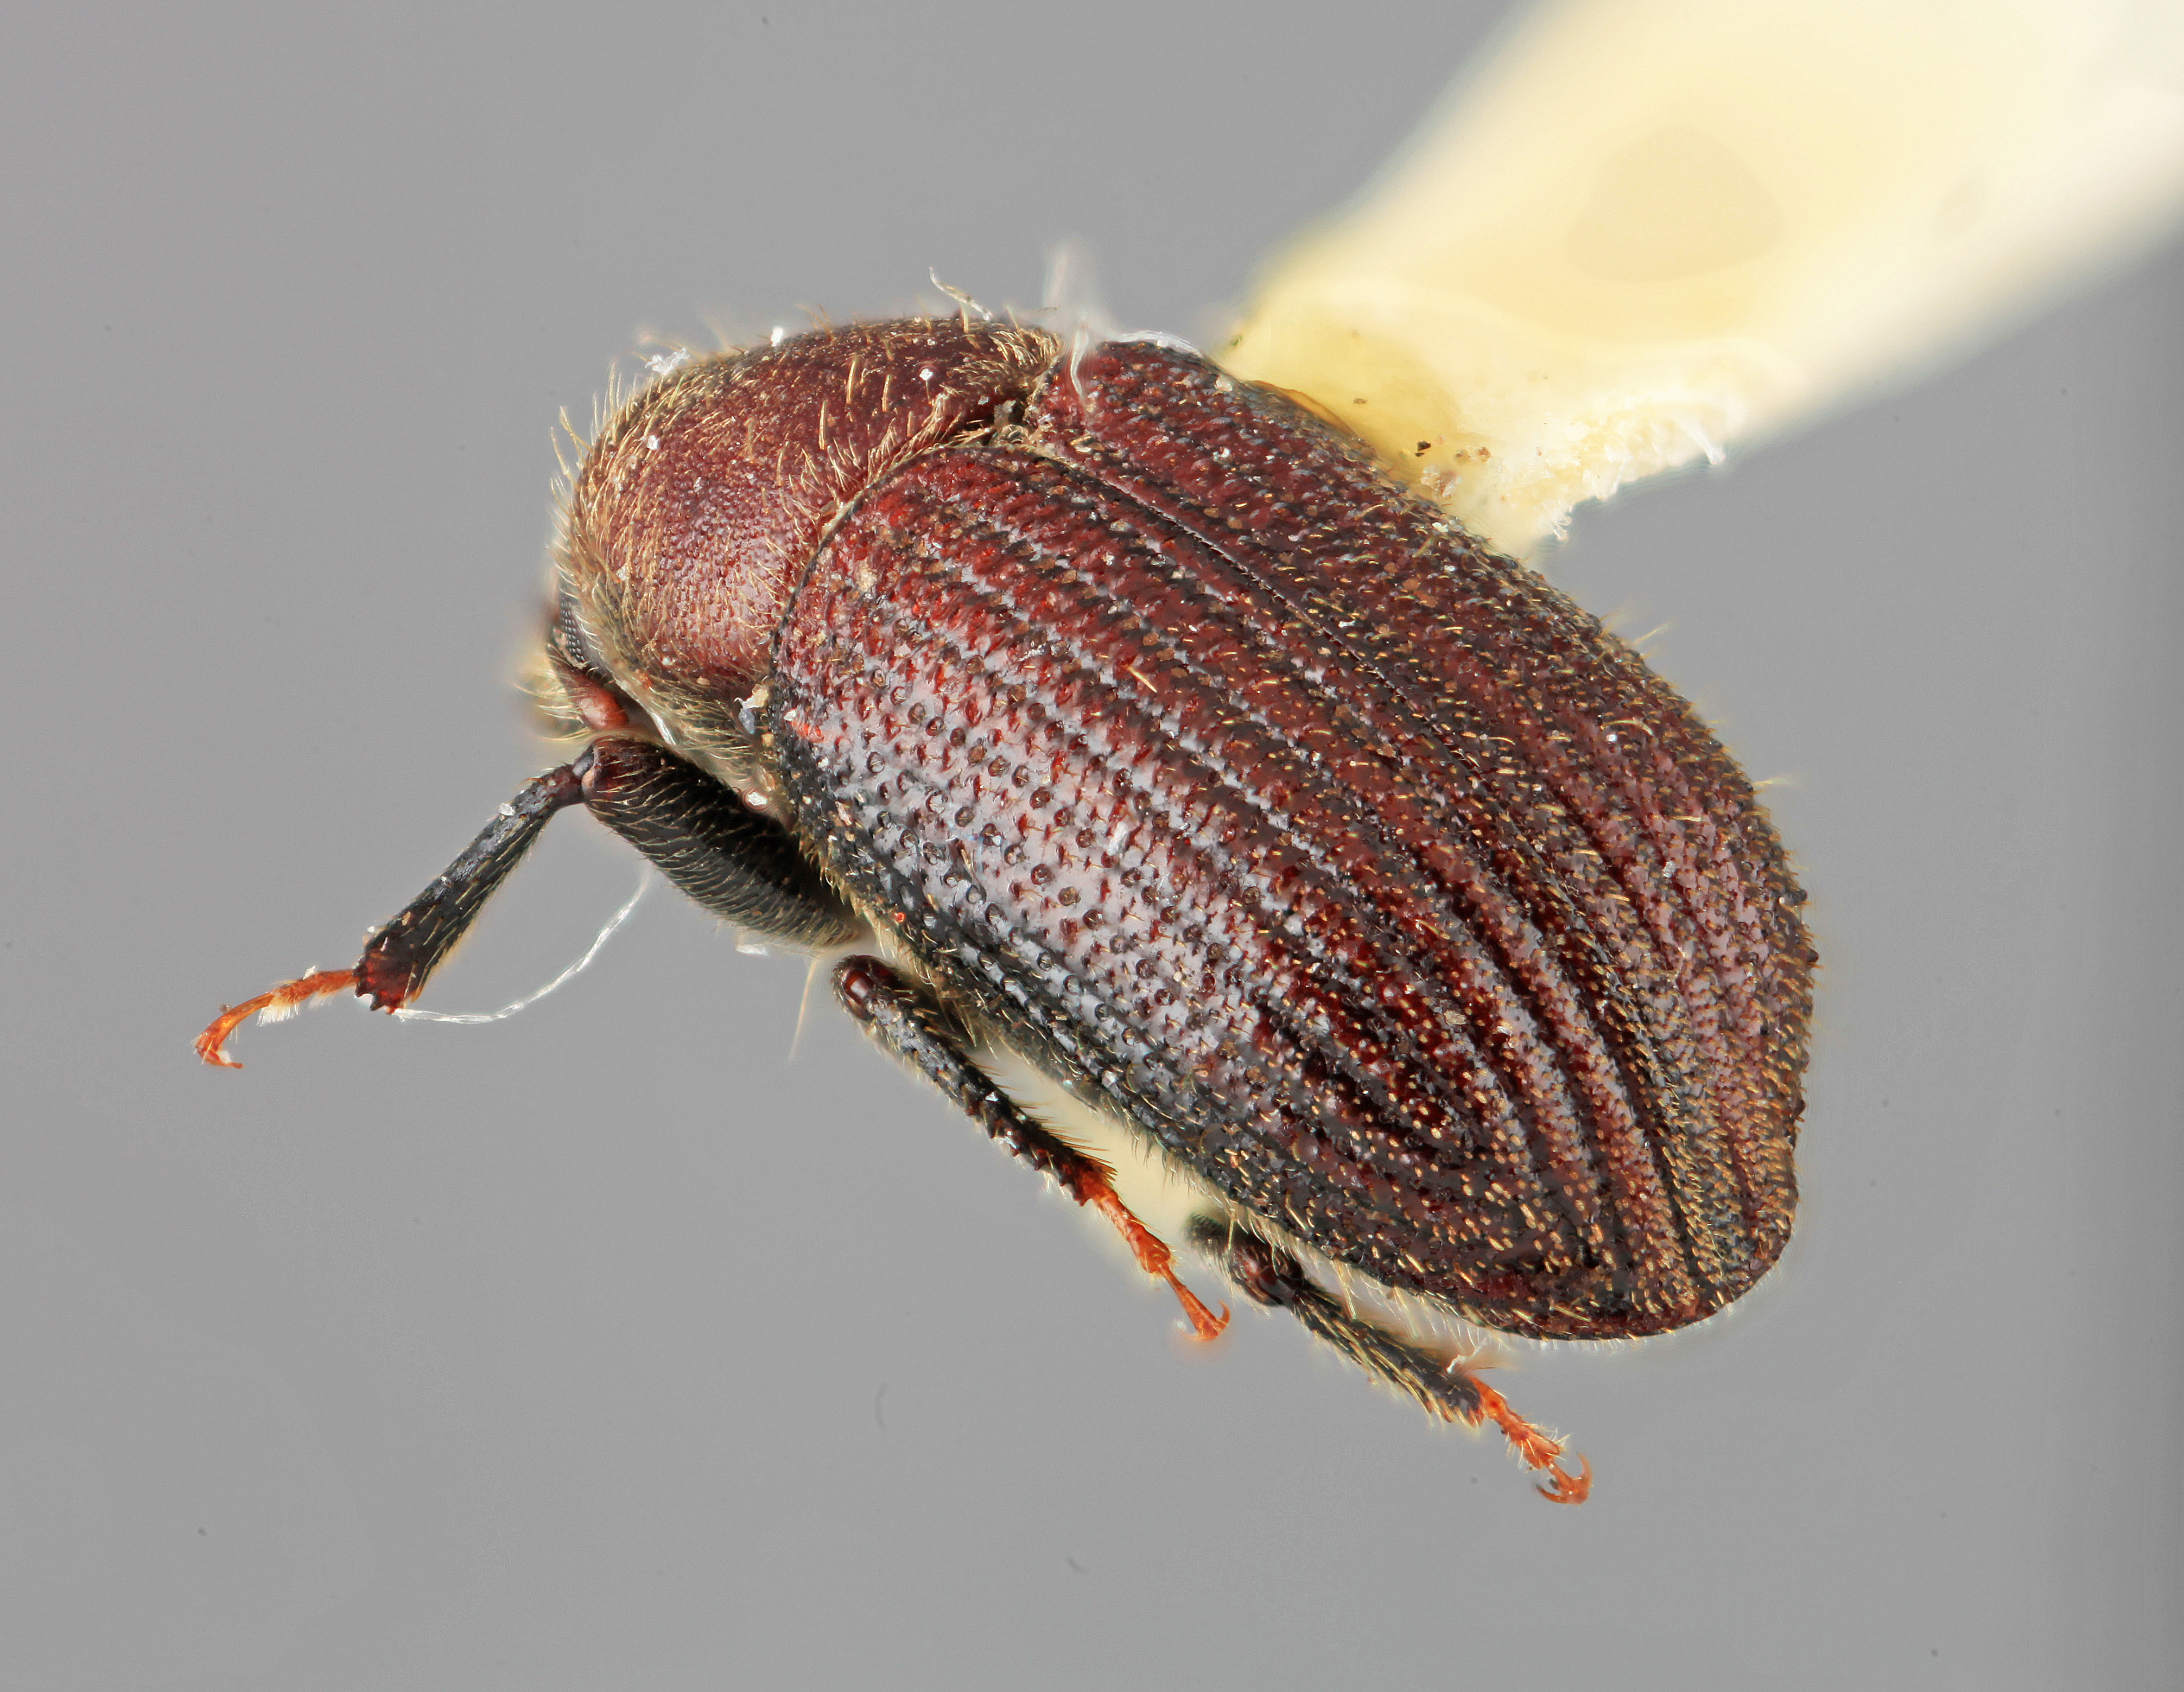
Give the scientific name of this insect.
Phloeotribus atavus
